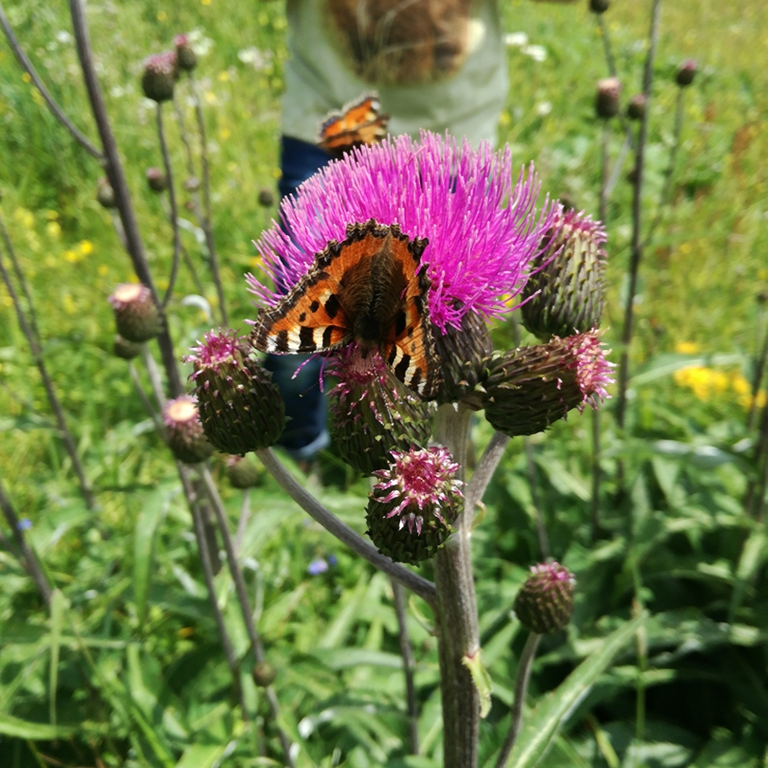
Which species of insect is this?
Aglais urticae
